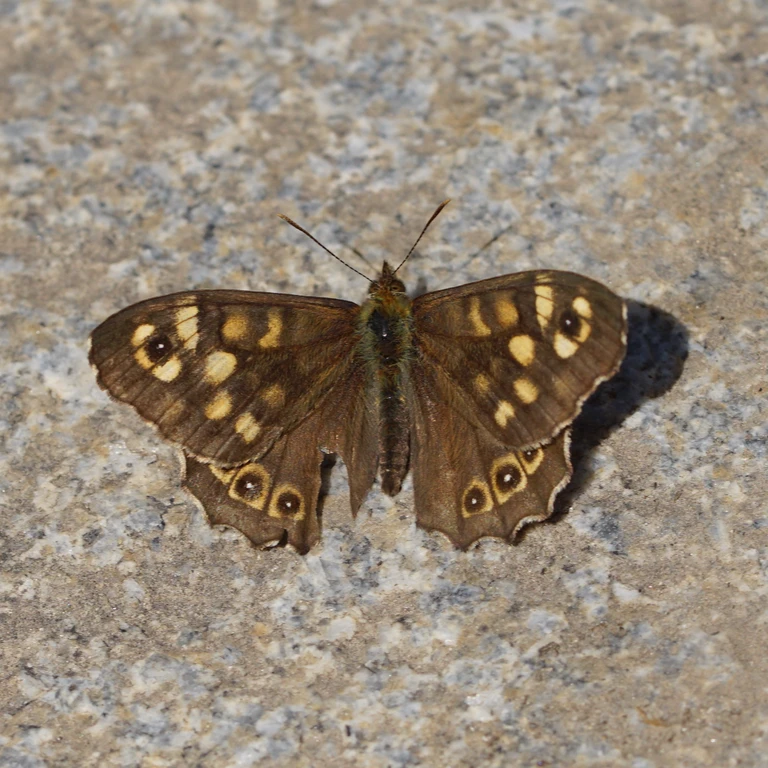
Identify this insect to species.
Pararge aegeria
